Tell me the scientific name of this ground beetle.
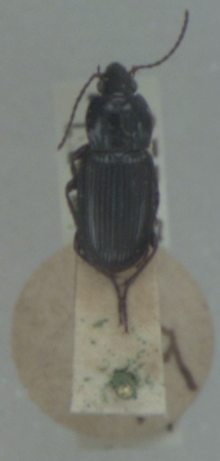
Pterostichus vernalis
